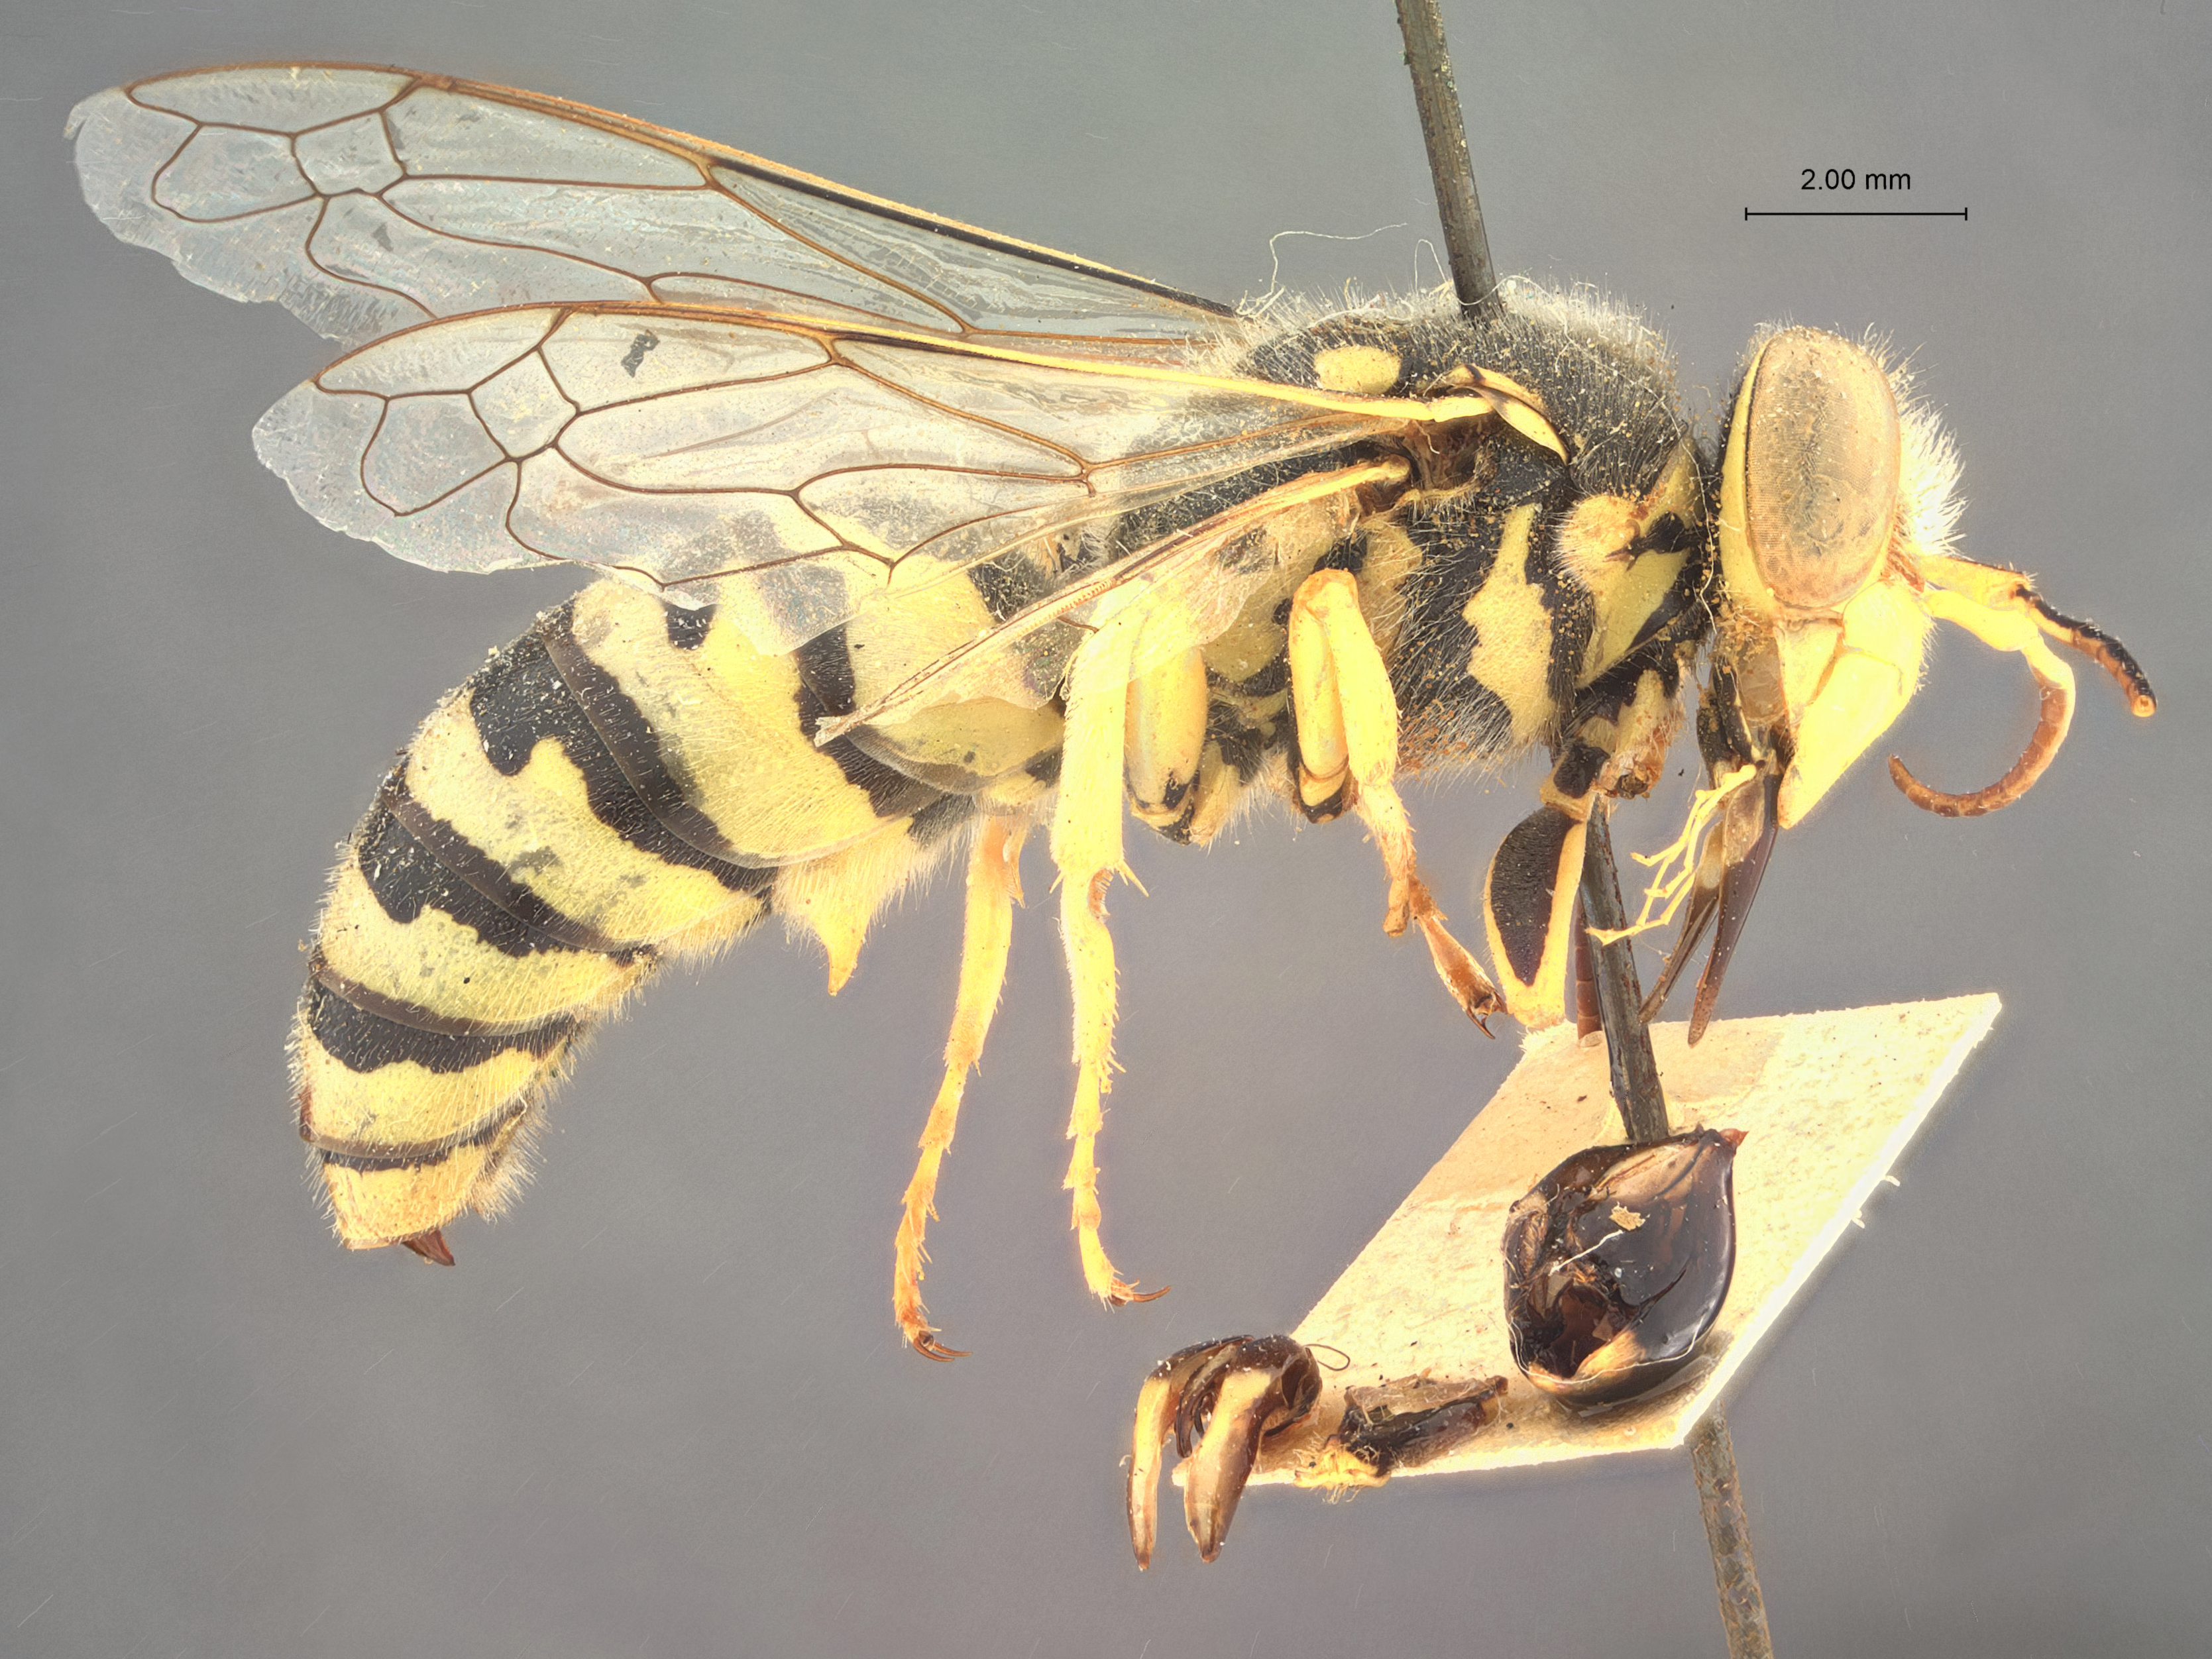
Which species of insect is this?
Stictia megacera
